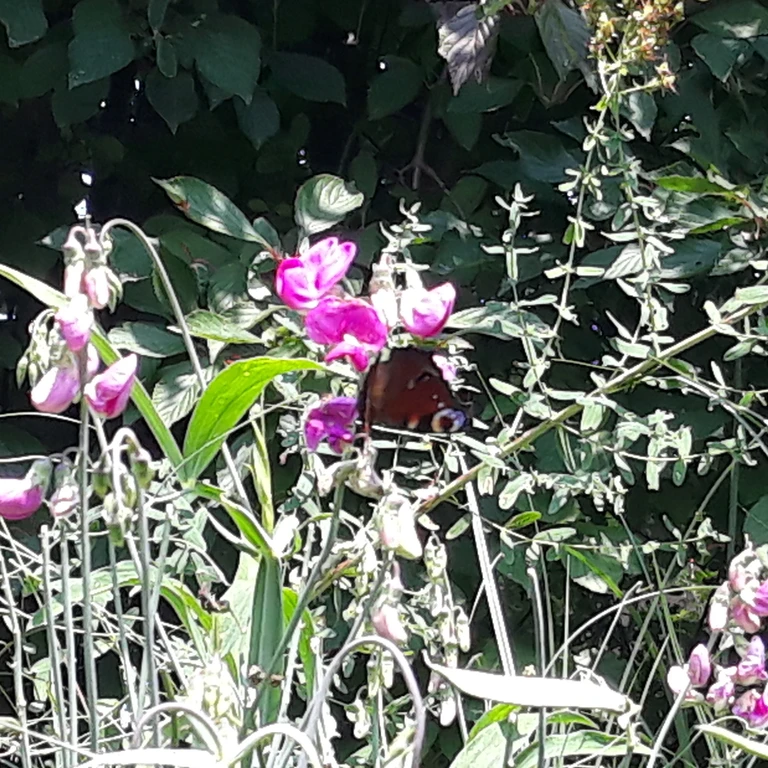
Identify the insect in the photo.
Aglais io
